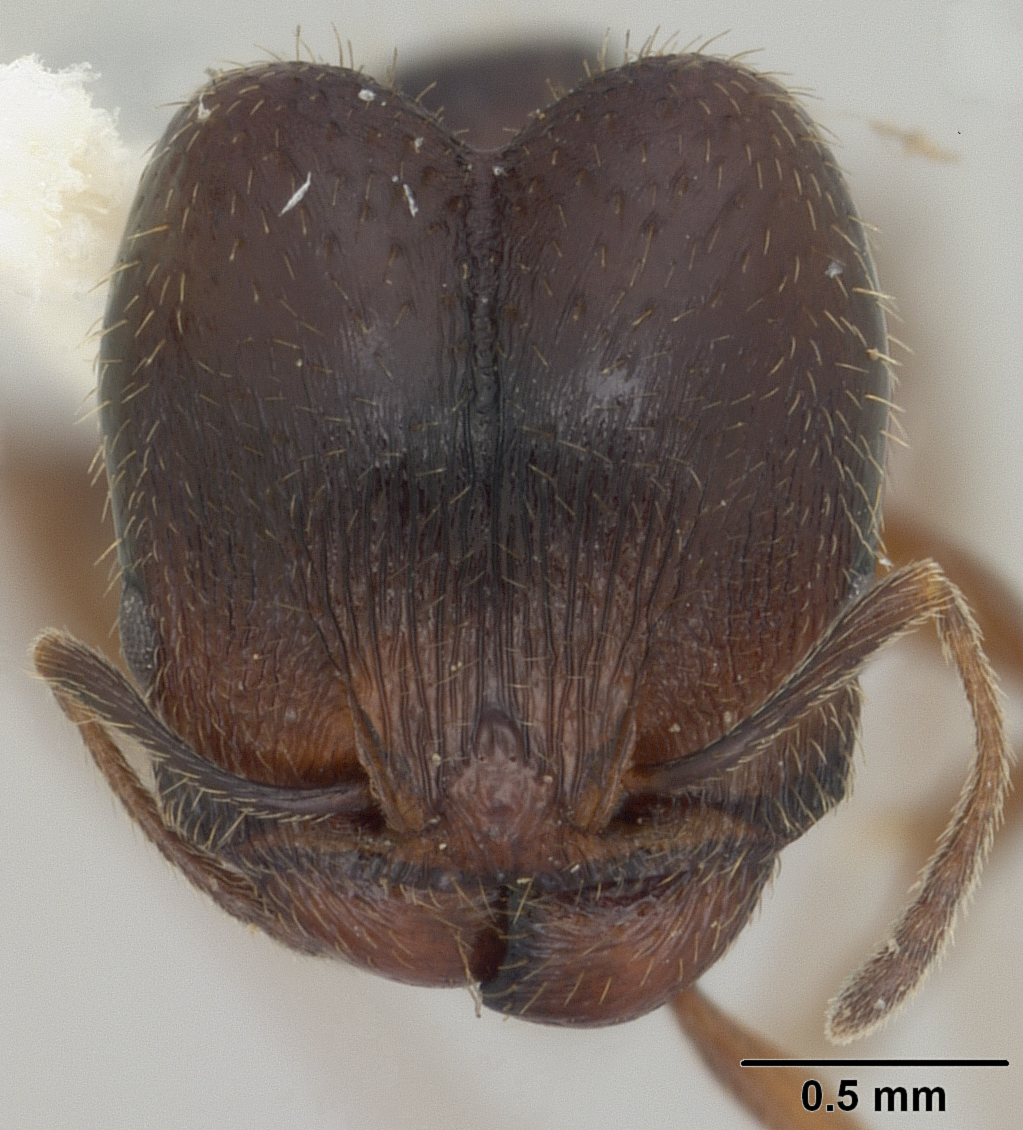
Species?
Pheidole wheelerorum
